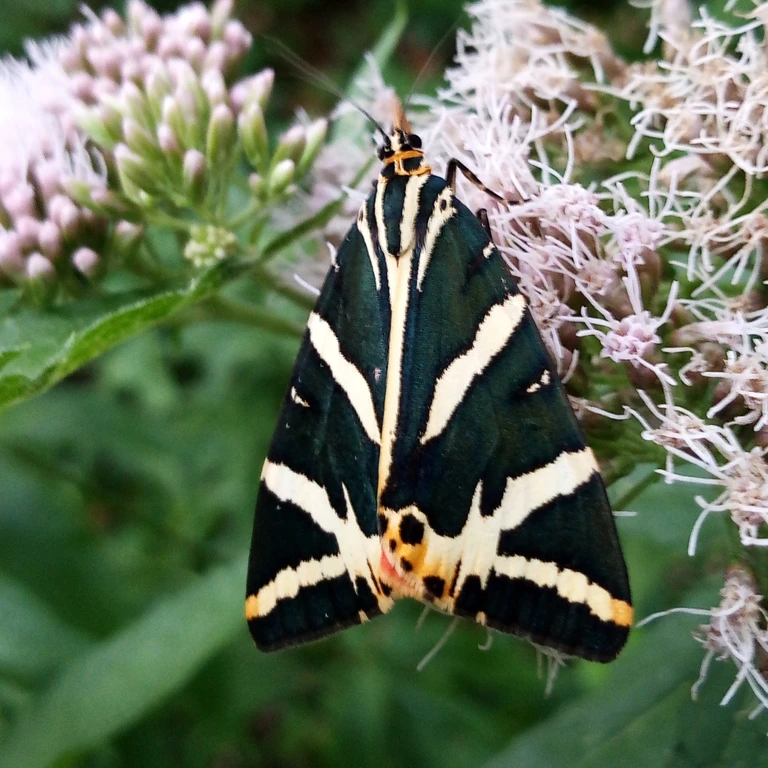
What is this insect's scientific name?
Euplagia quadripunctaria
